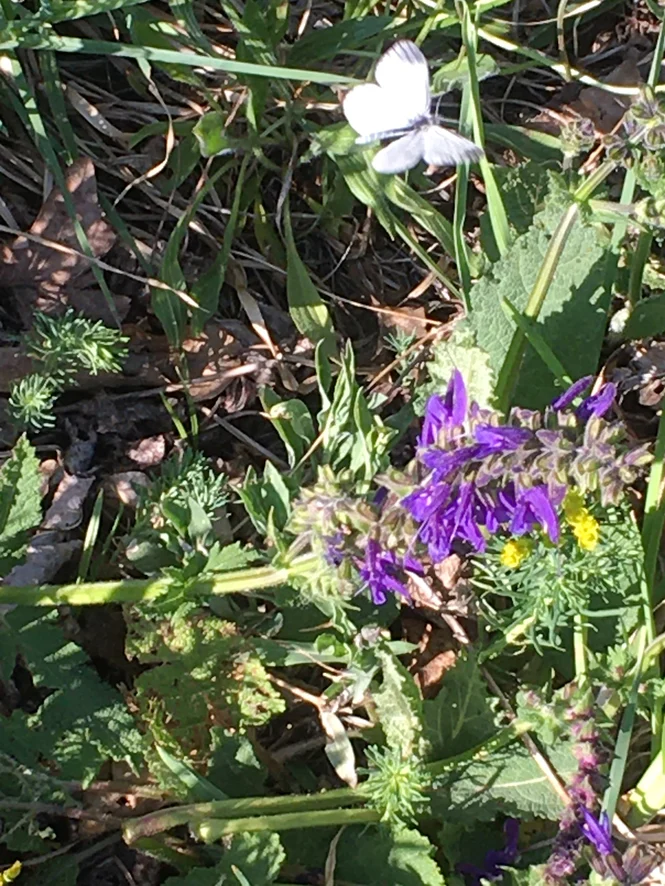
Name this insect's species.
Leptidea sinapis/juvernica
